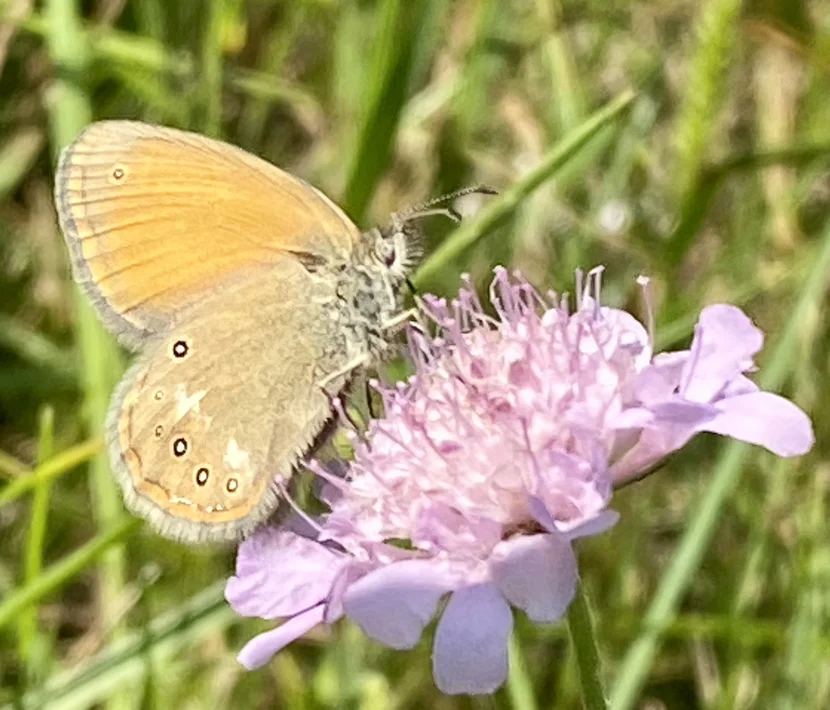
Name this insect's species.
Coenonympha glycerion (also Coenonympha iphis)
